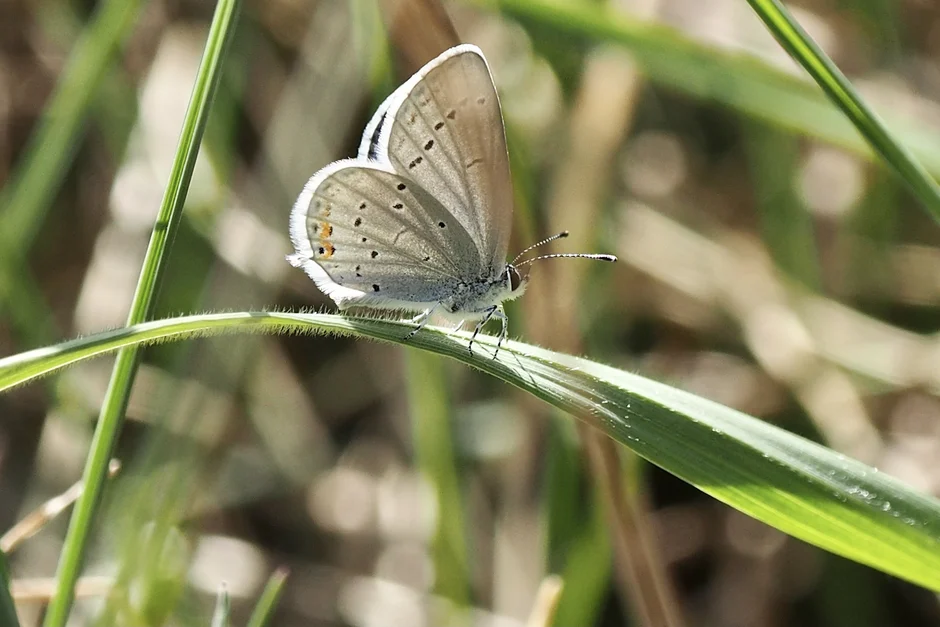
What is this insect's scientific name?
Cupido argiades (also Elkalyce argiades)
